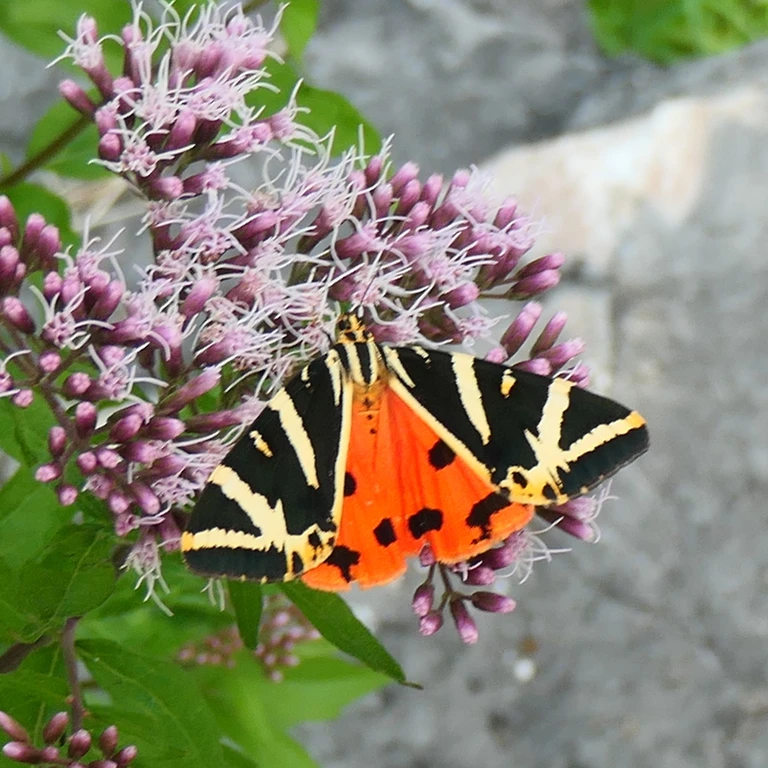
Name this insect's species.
Euplagia quadripunctaria
